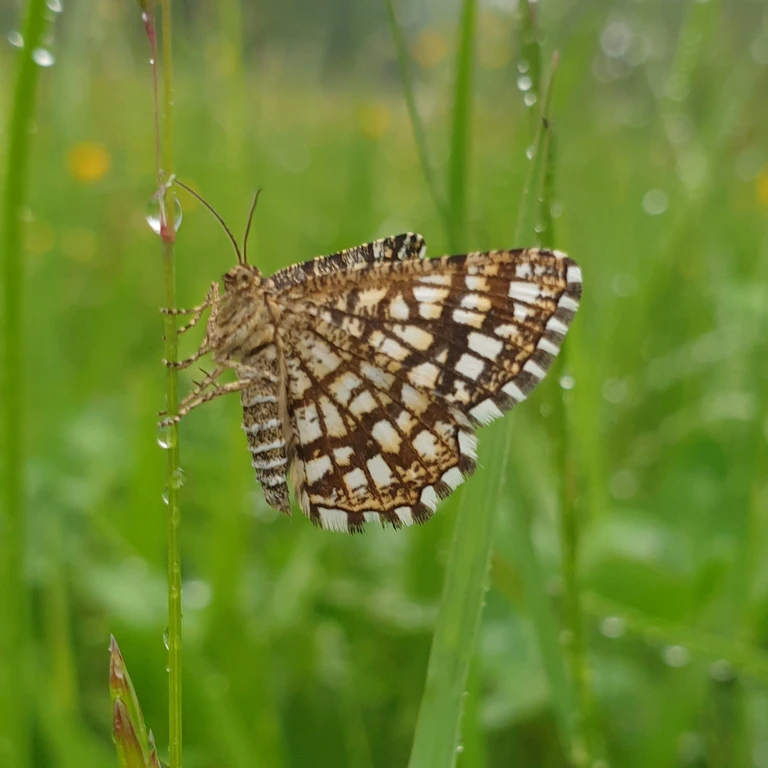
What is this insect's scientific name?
Chiasmia clathrata
